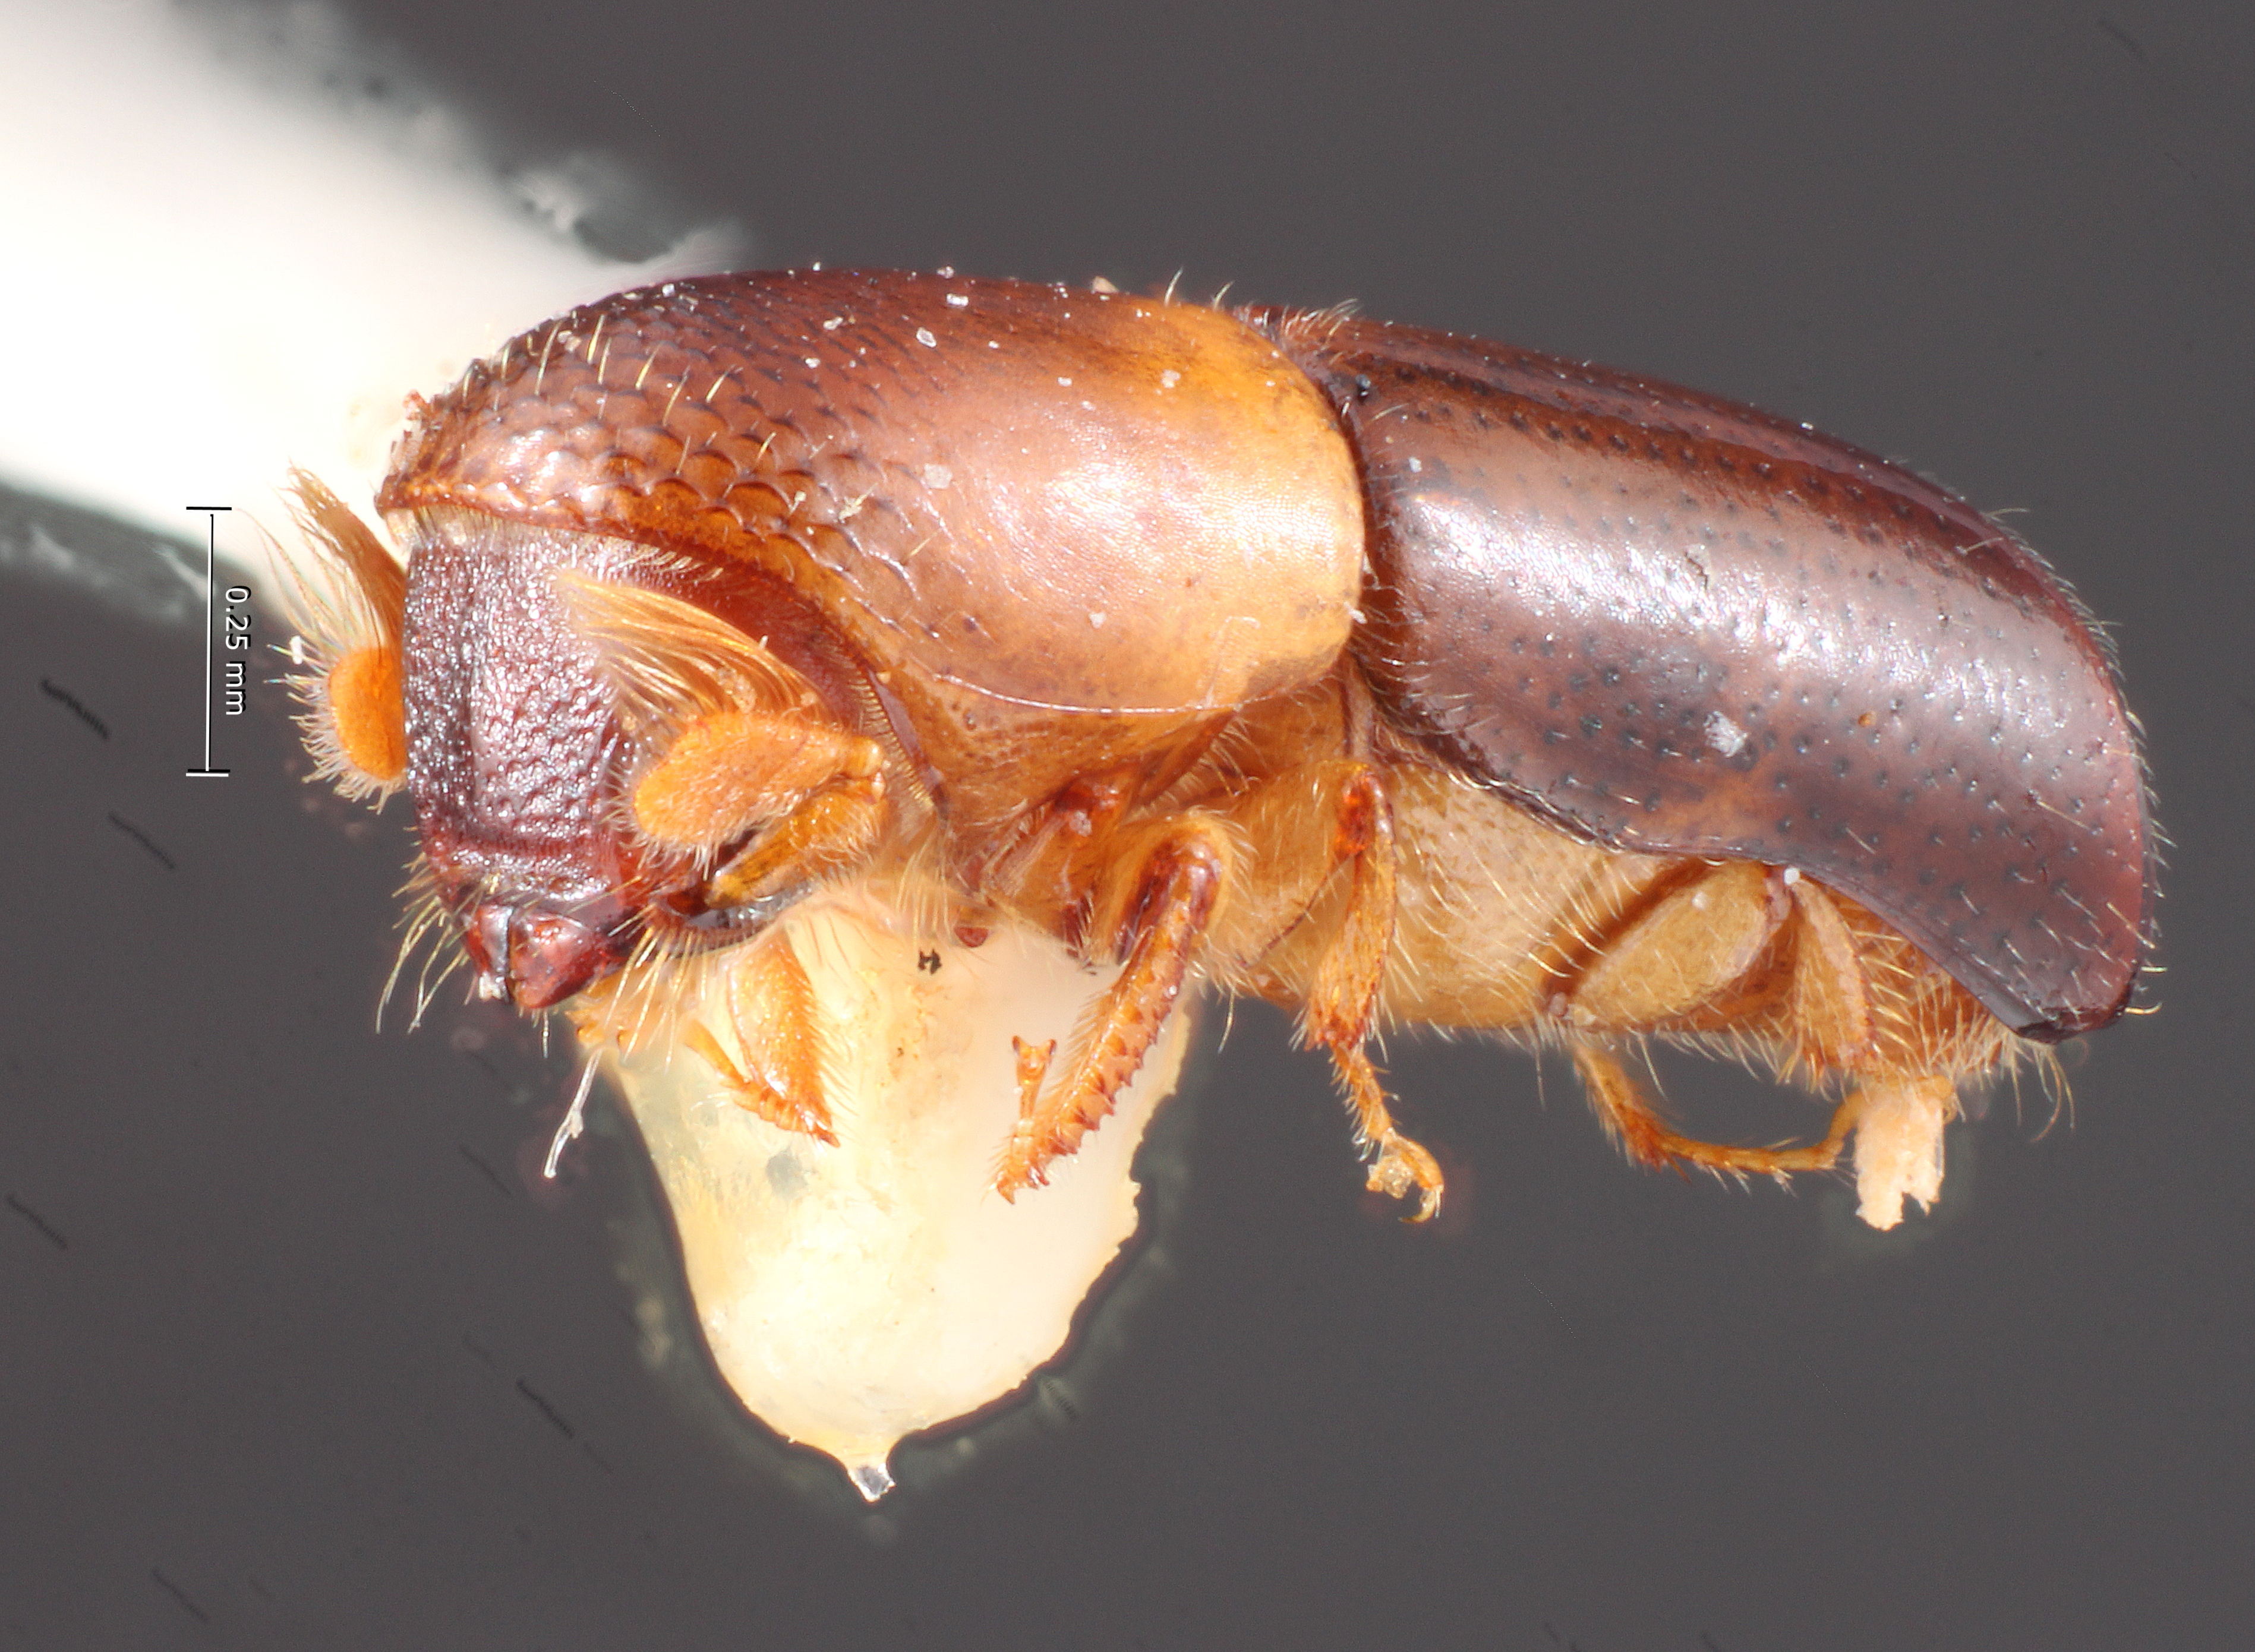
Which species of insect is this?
Monarthrum posticum
